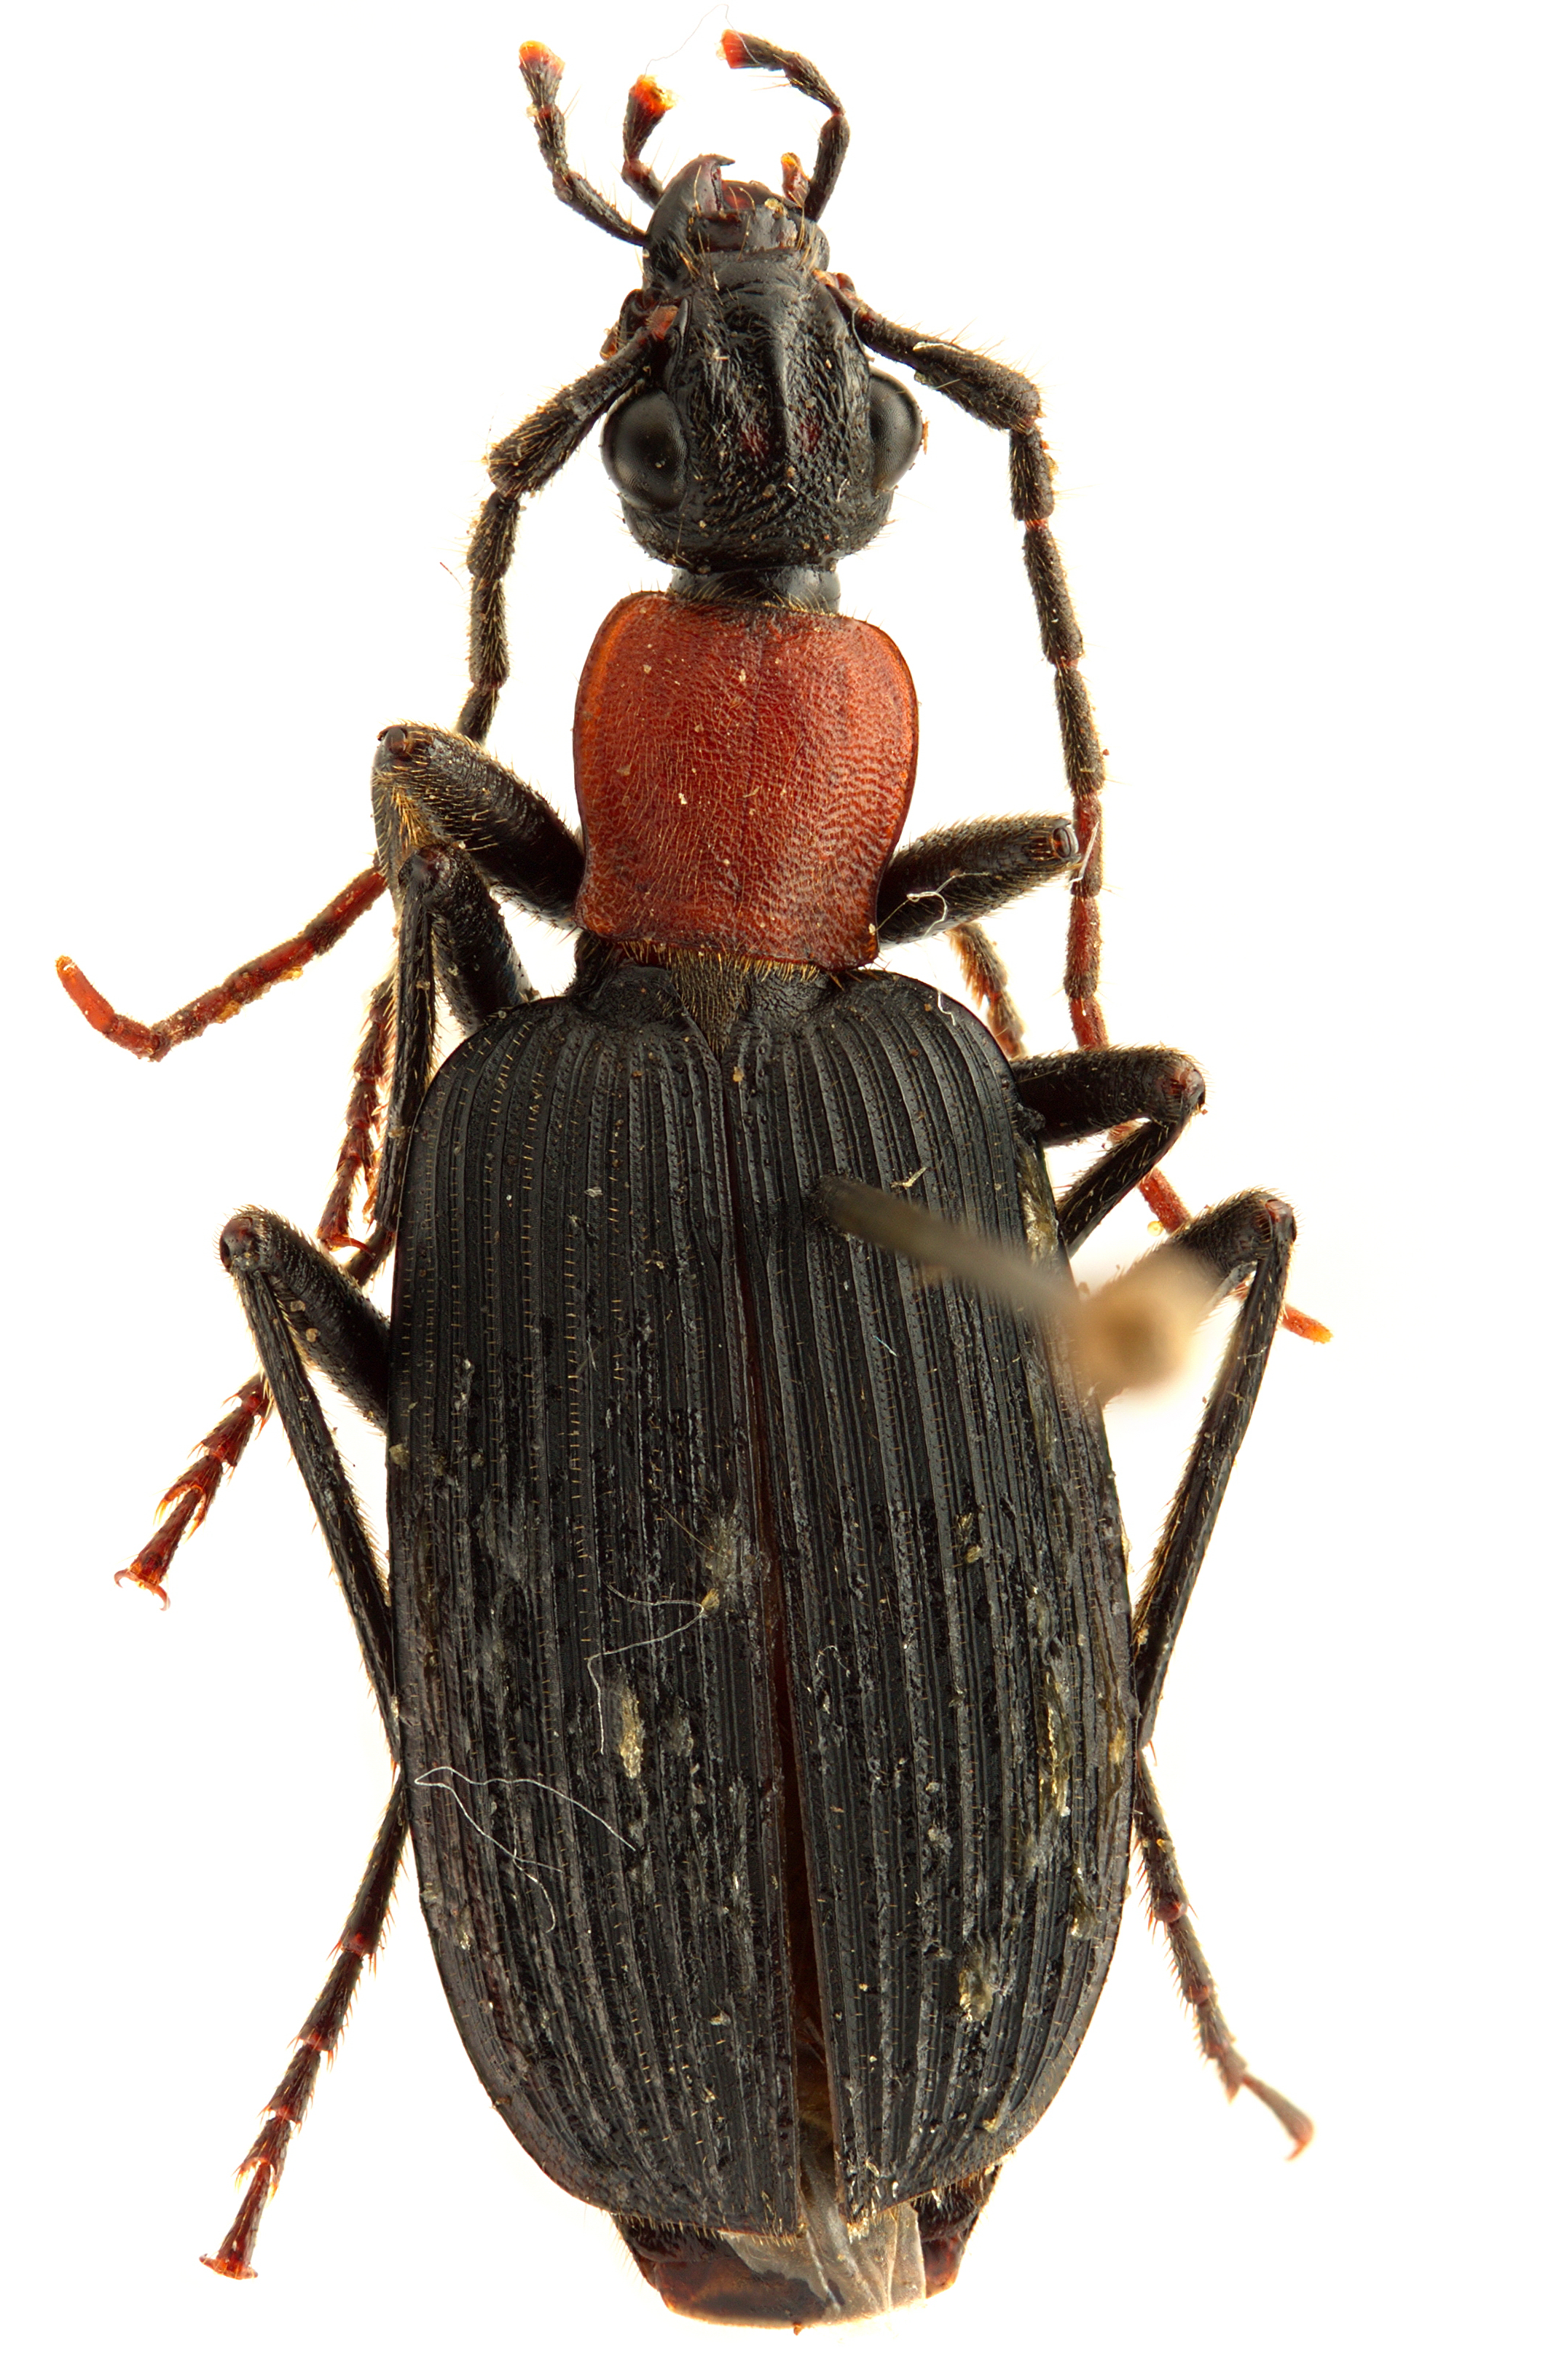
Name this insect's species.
Galerita collaris
